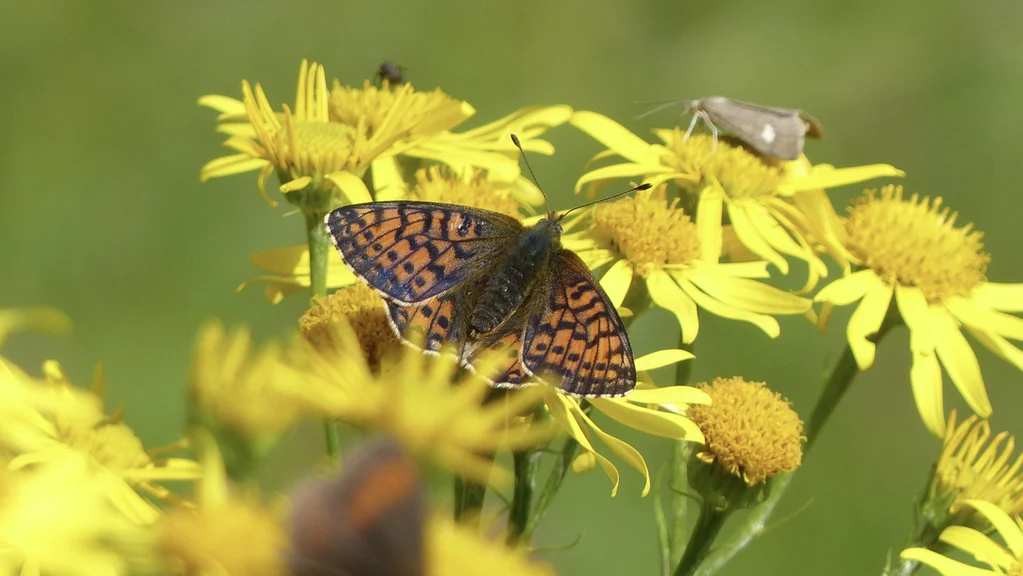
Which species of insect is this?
Boloria napaea
